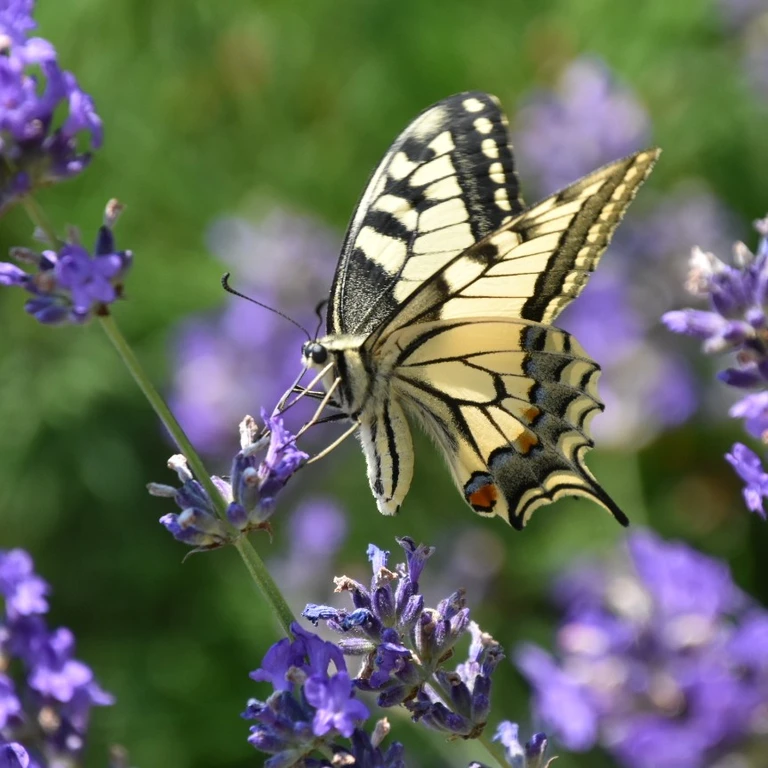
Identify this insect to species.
Papilio machaon
